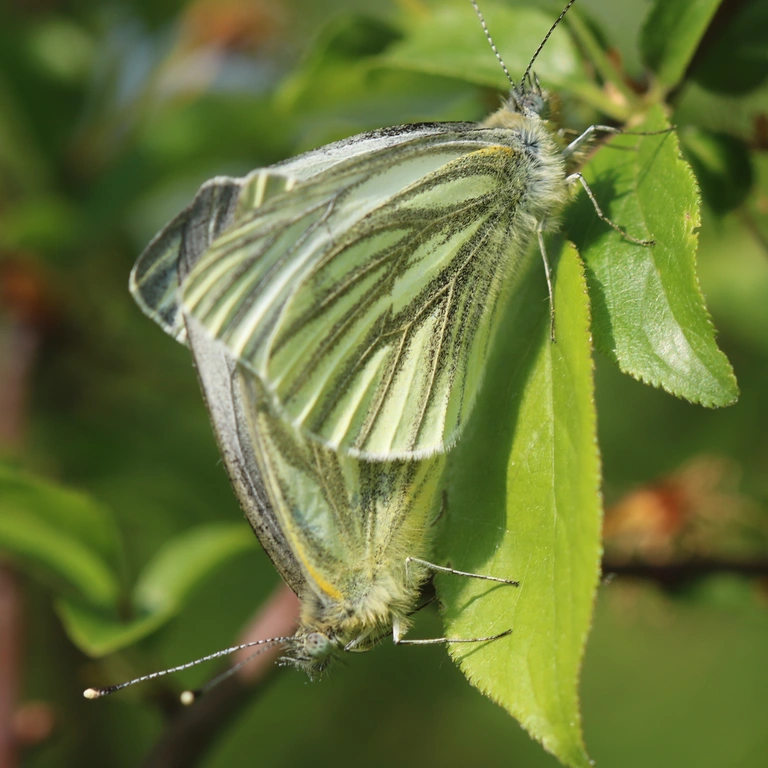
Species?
Pieris napi
